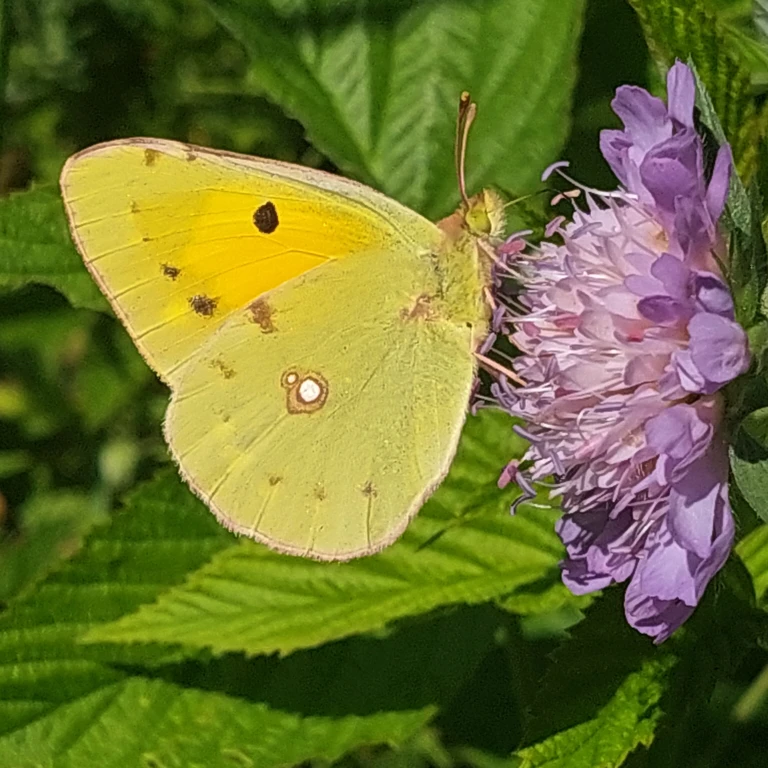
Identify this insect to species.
Colias croceus
